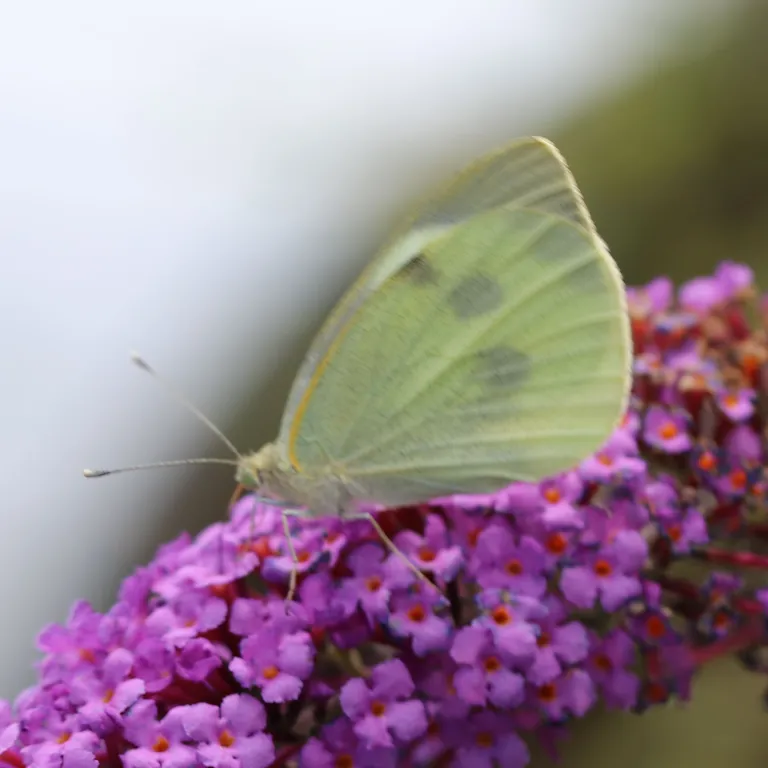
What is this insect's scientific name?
Pieris brassicae
